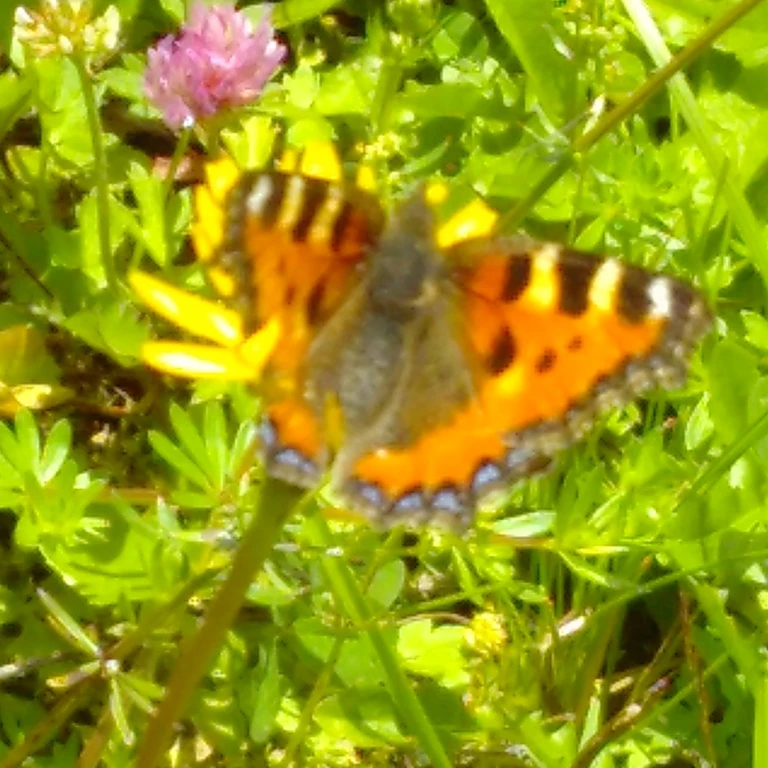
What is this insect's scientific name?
Aglais urticae
